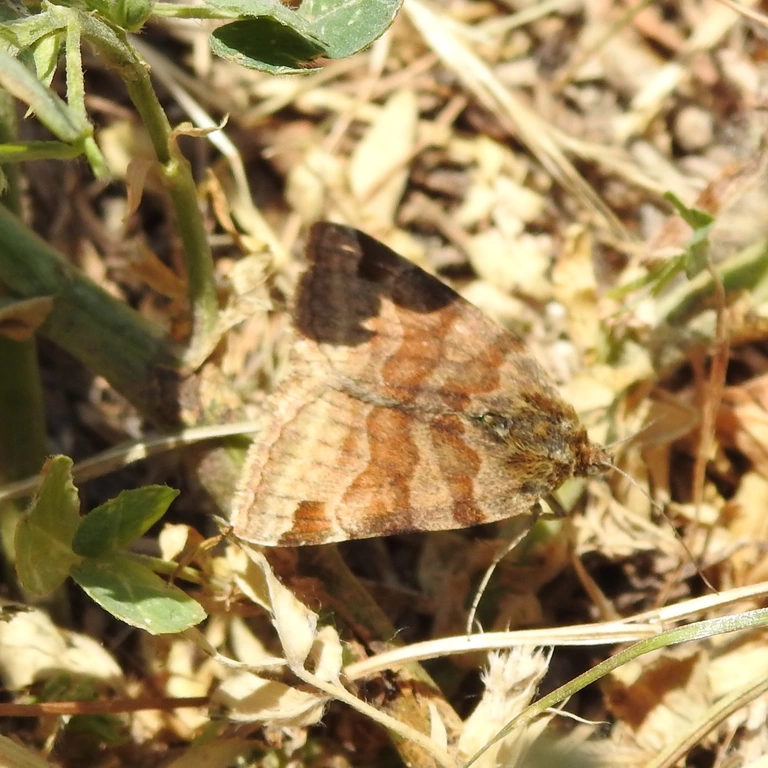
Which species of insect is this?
Euclidia glyphica
